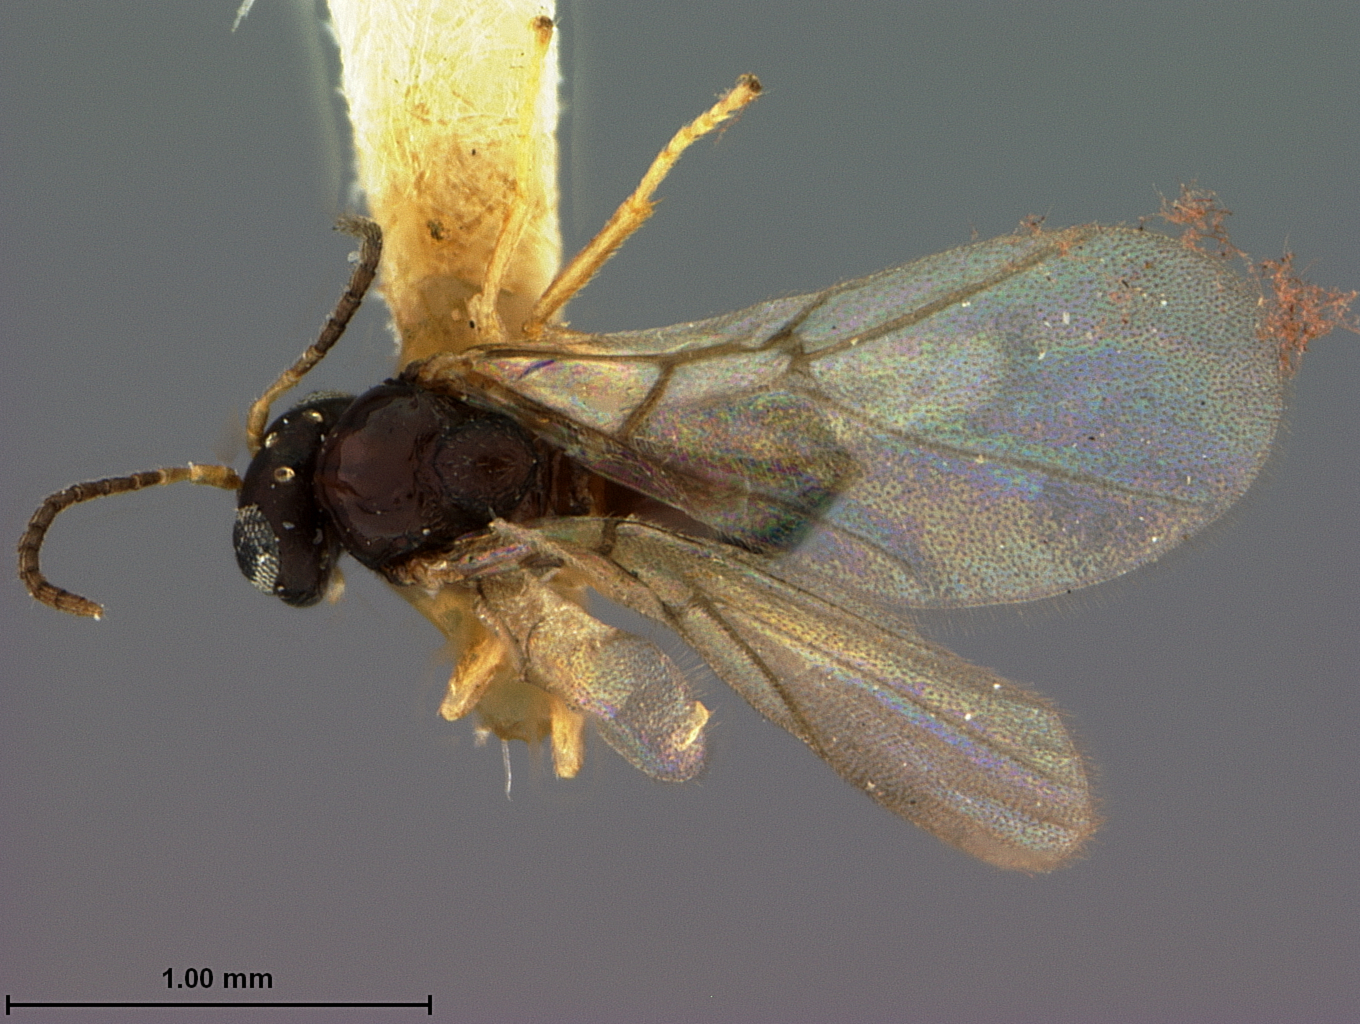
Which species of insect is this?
Neuroterus clarkeae
